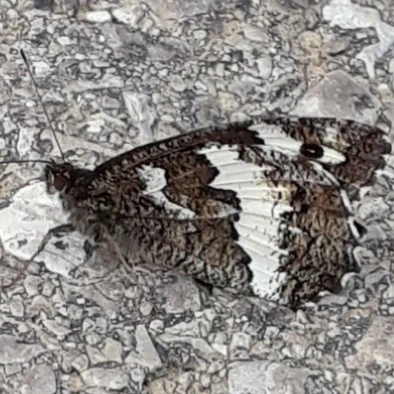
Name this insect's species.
Brintesia circe
